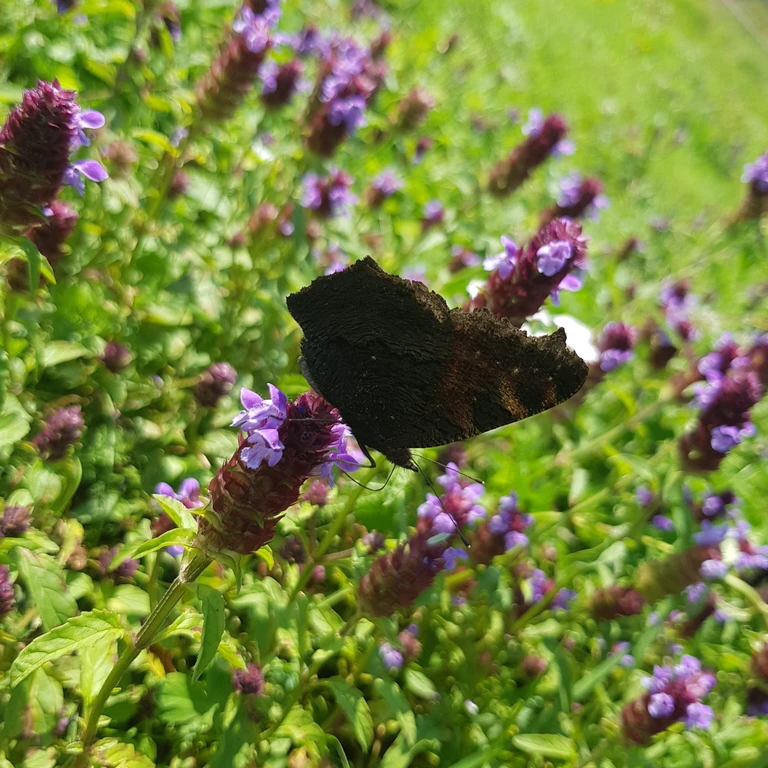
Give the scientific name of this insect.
Aglais io
